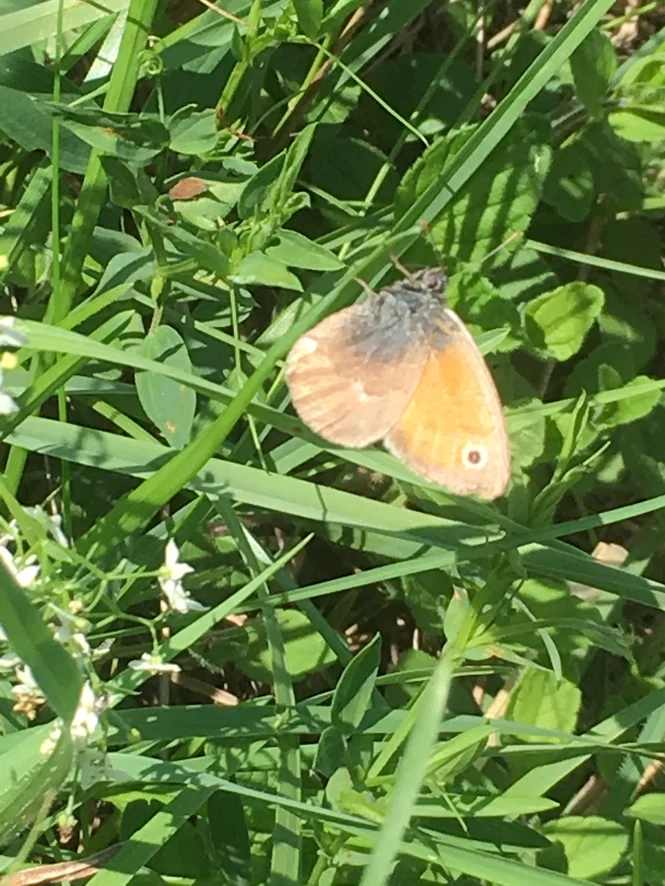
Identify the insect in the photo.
Coenonympha pamphilus
